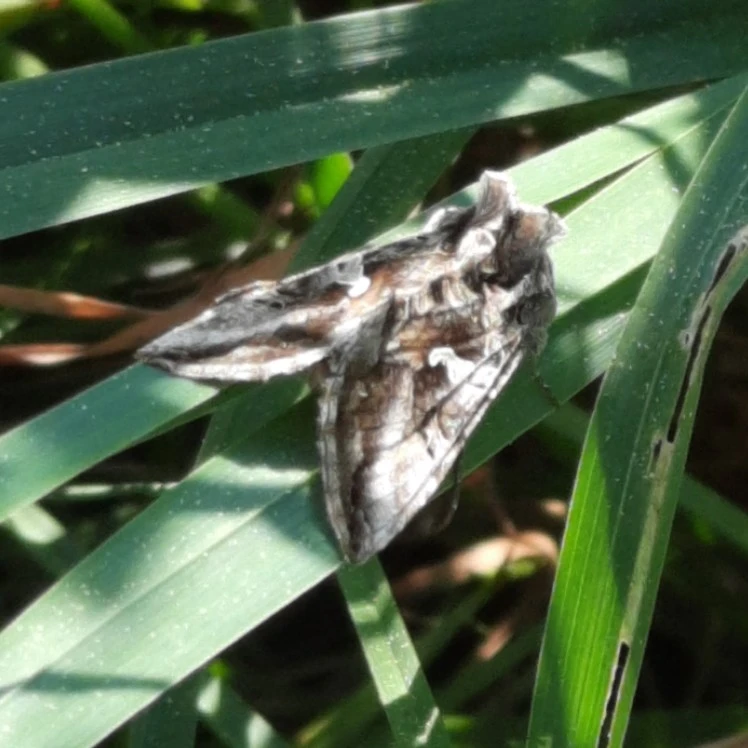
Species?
Autographa gamma
